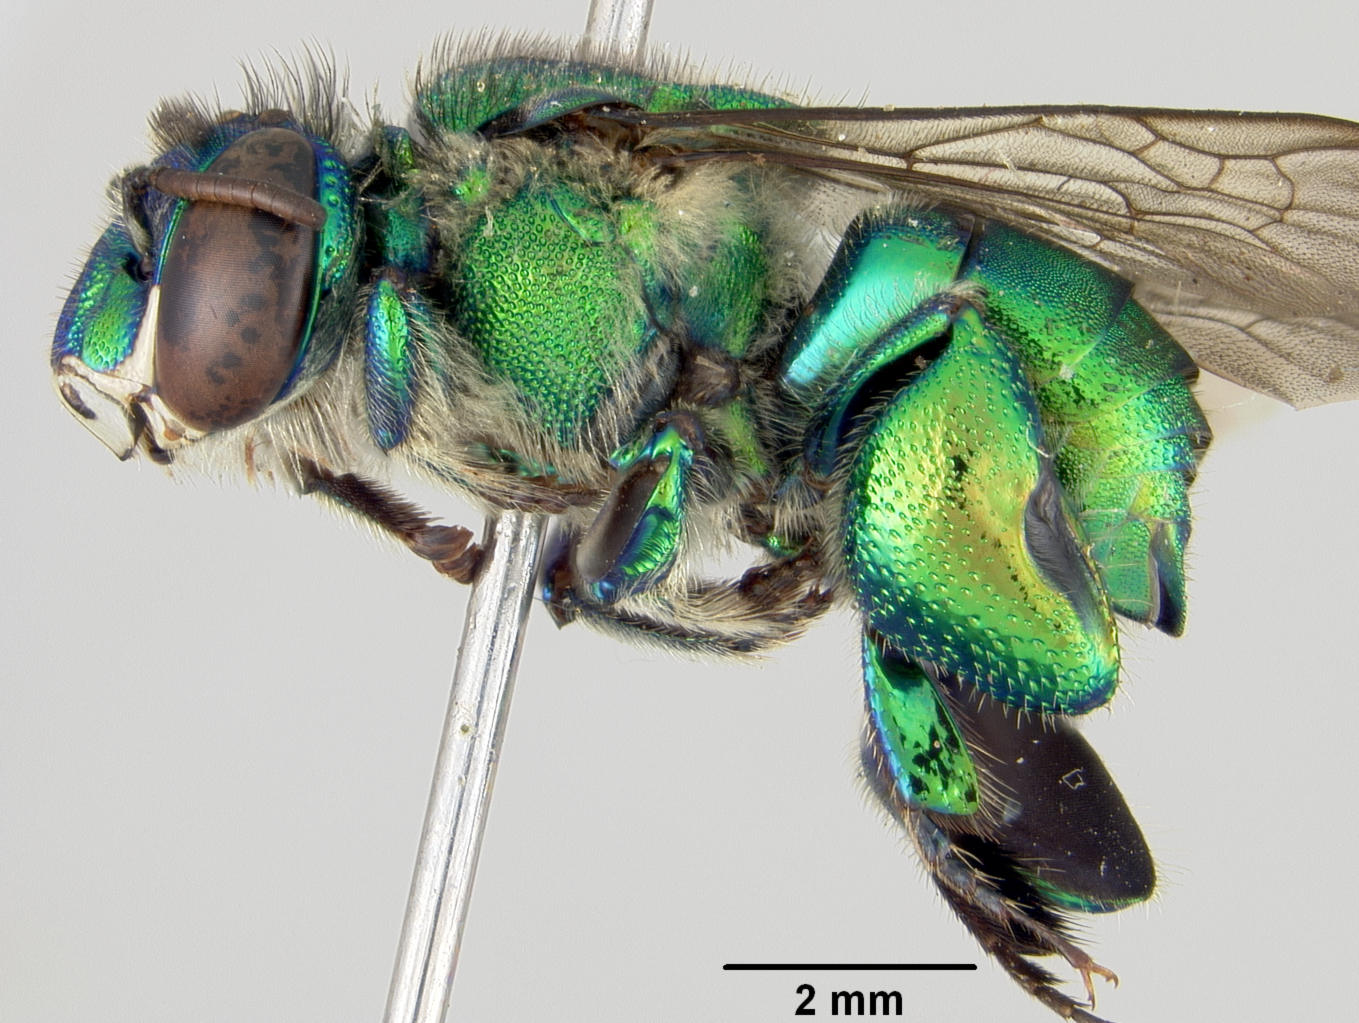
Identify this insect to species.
Euglossa crassipunctata
